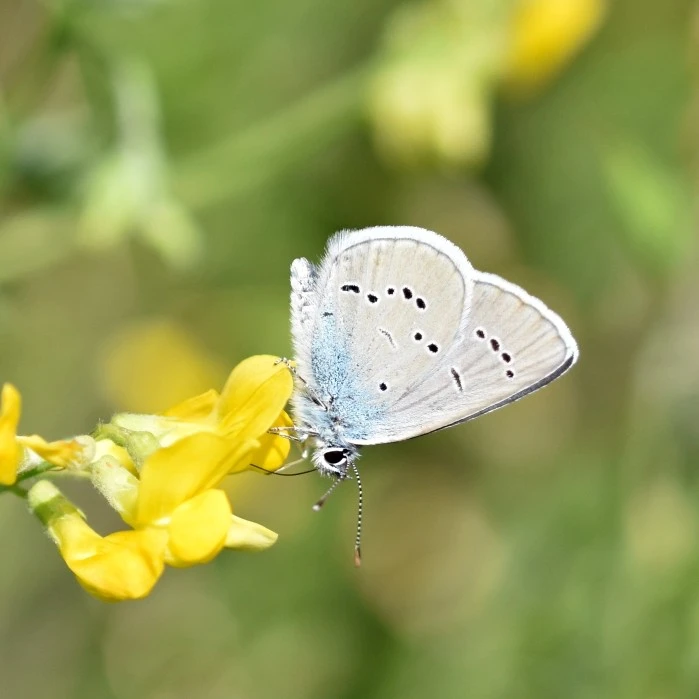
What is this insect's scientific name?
Cyaniris semiargus
